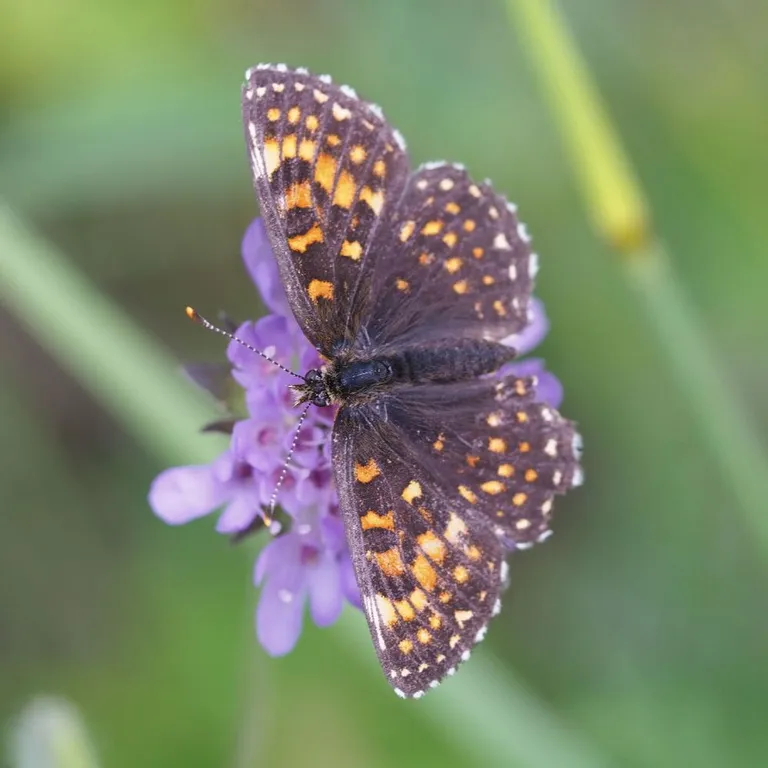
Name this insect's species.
Melitaea diamina
